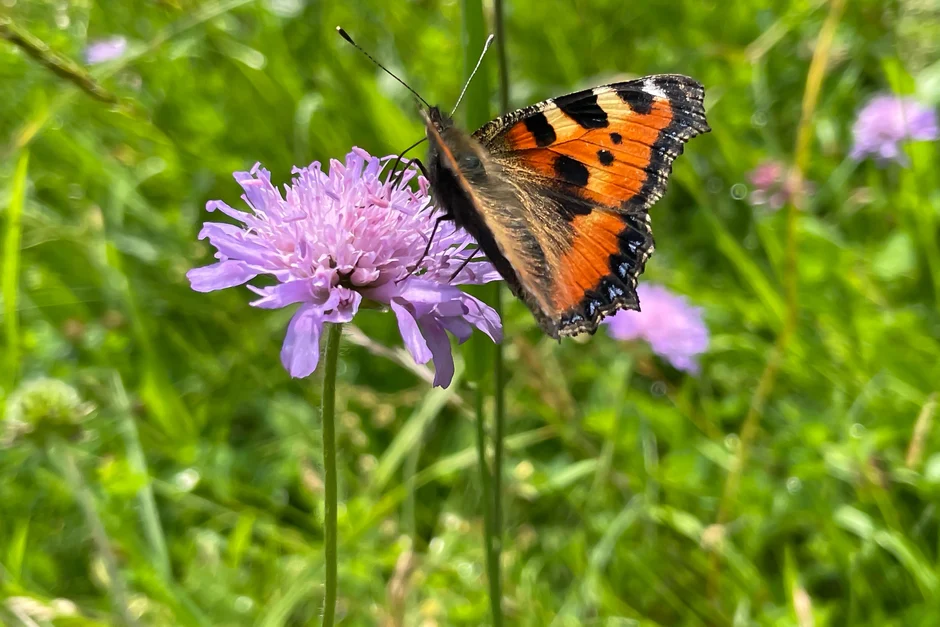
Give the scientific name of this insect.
Aglais urticae
